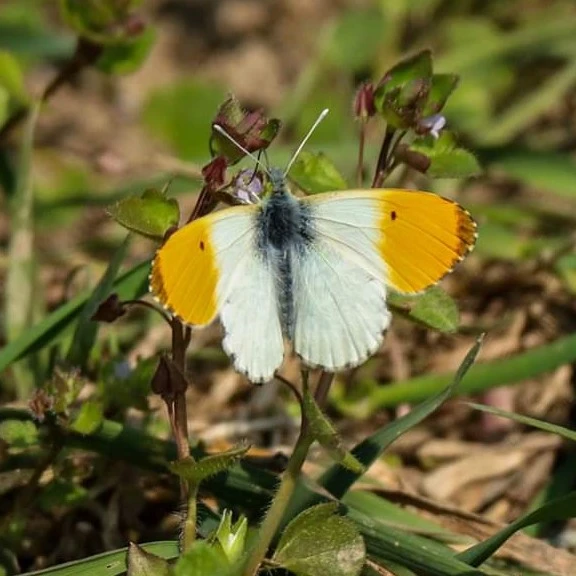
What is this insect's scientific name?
Anthocharis cardamines
